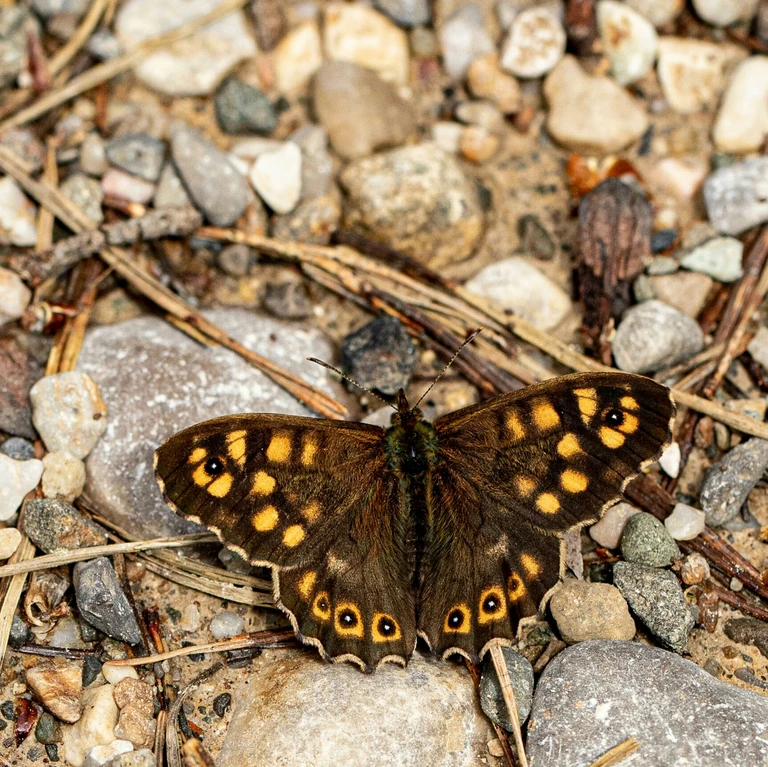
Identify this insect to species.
Pararge aegeria
